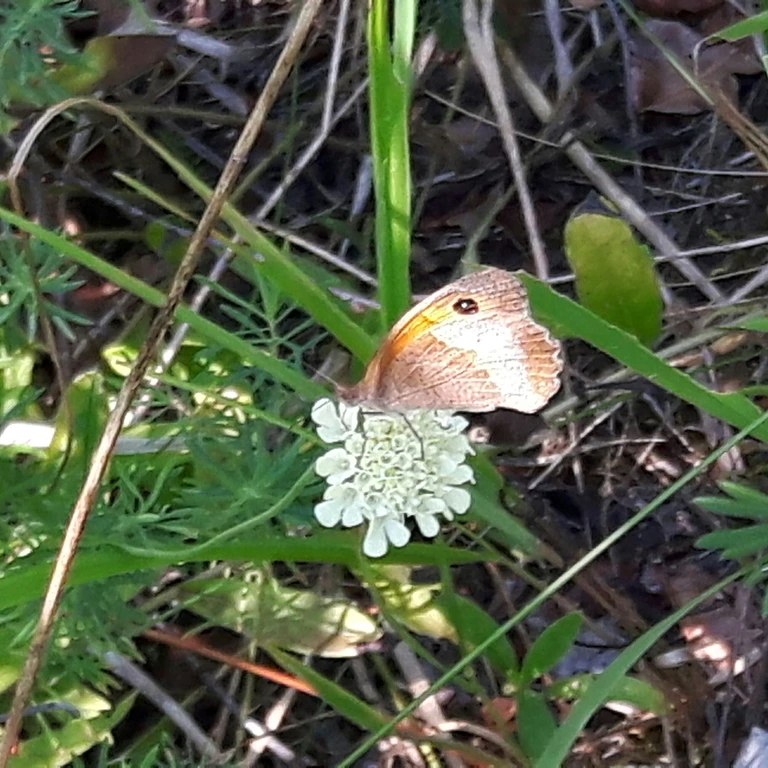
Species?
Maniola jurtina
